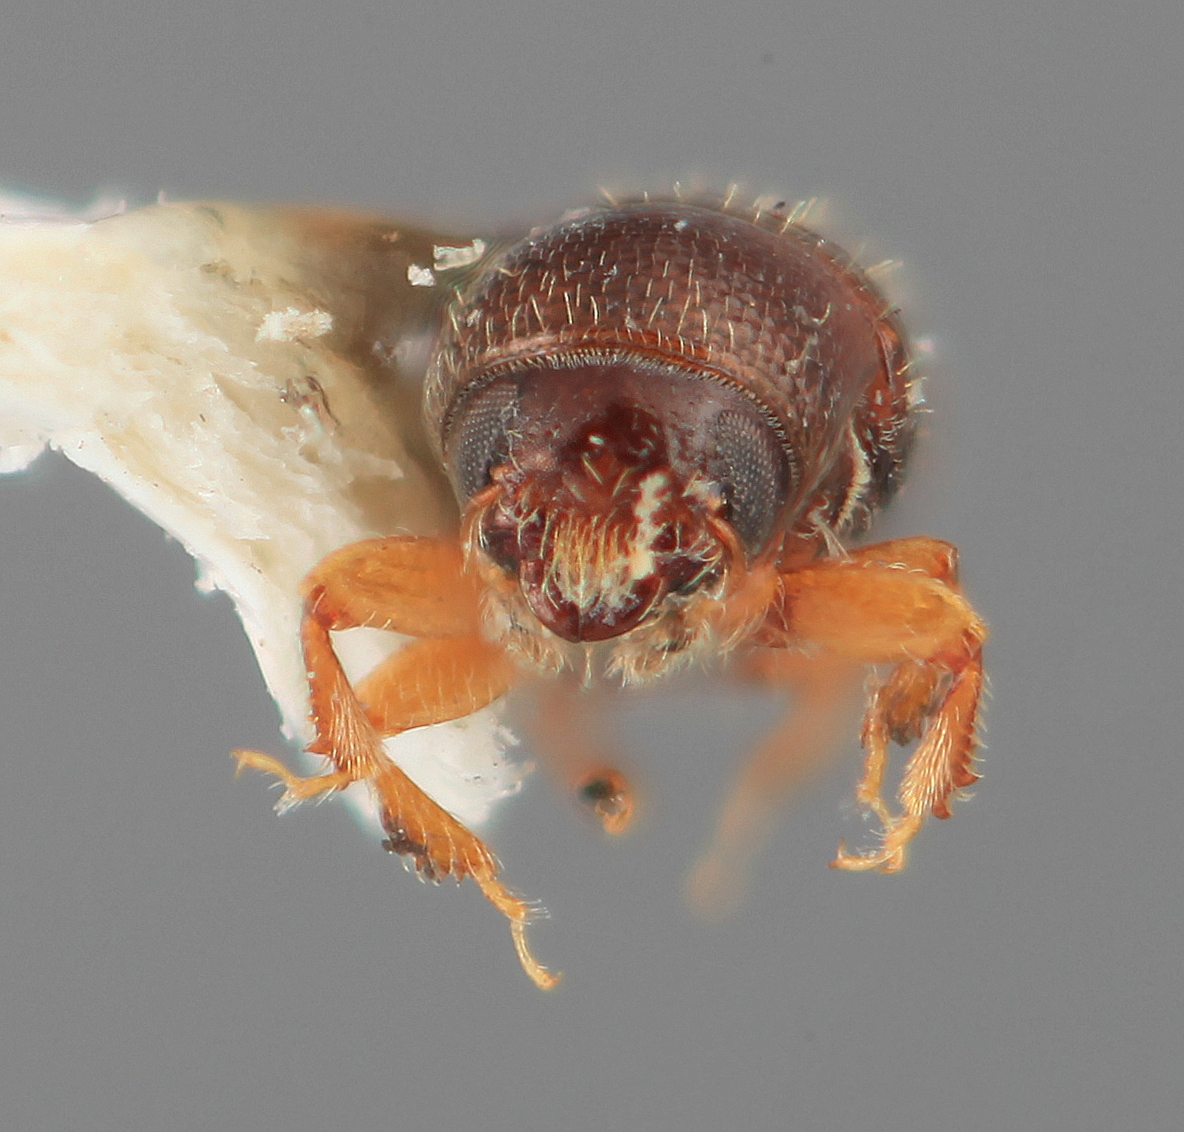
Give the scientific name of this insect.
Scolytodes impressus
